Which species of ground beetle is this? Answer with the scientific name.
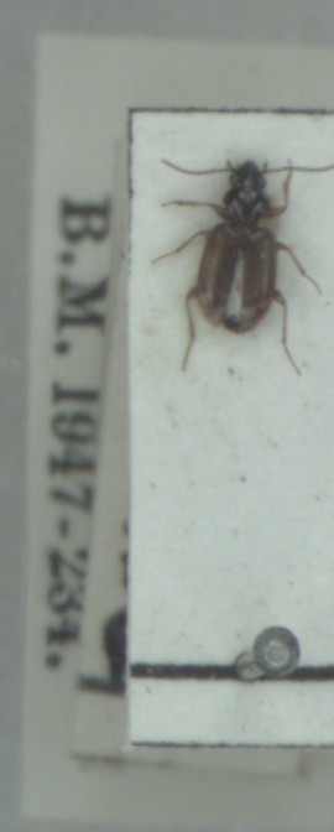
Bembidion lunulatum
